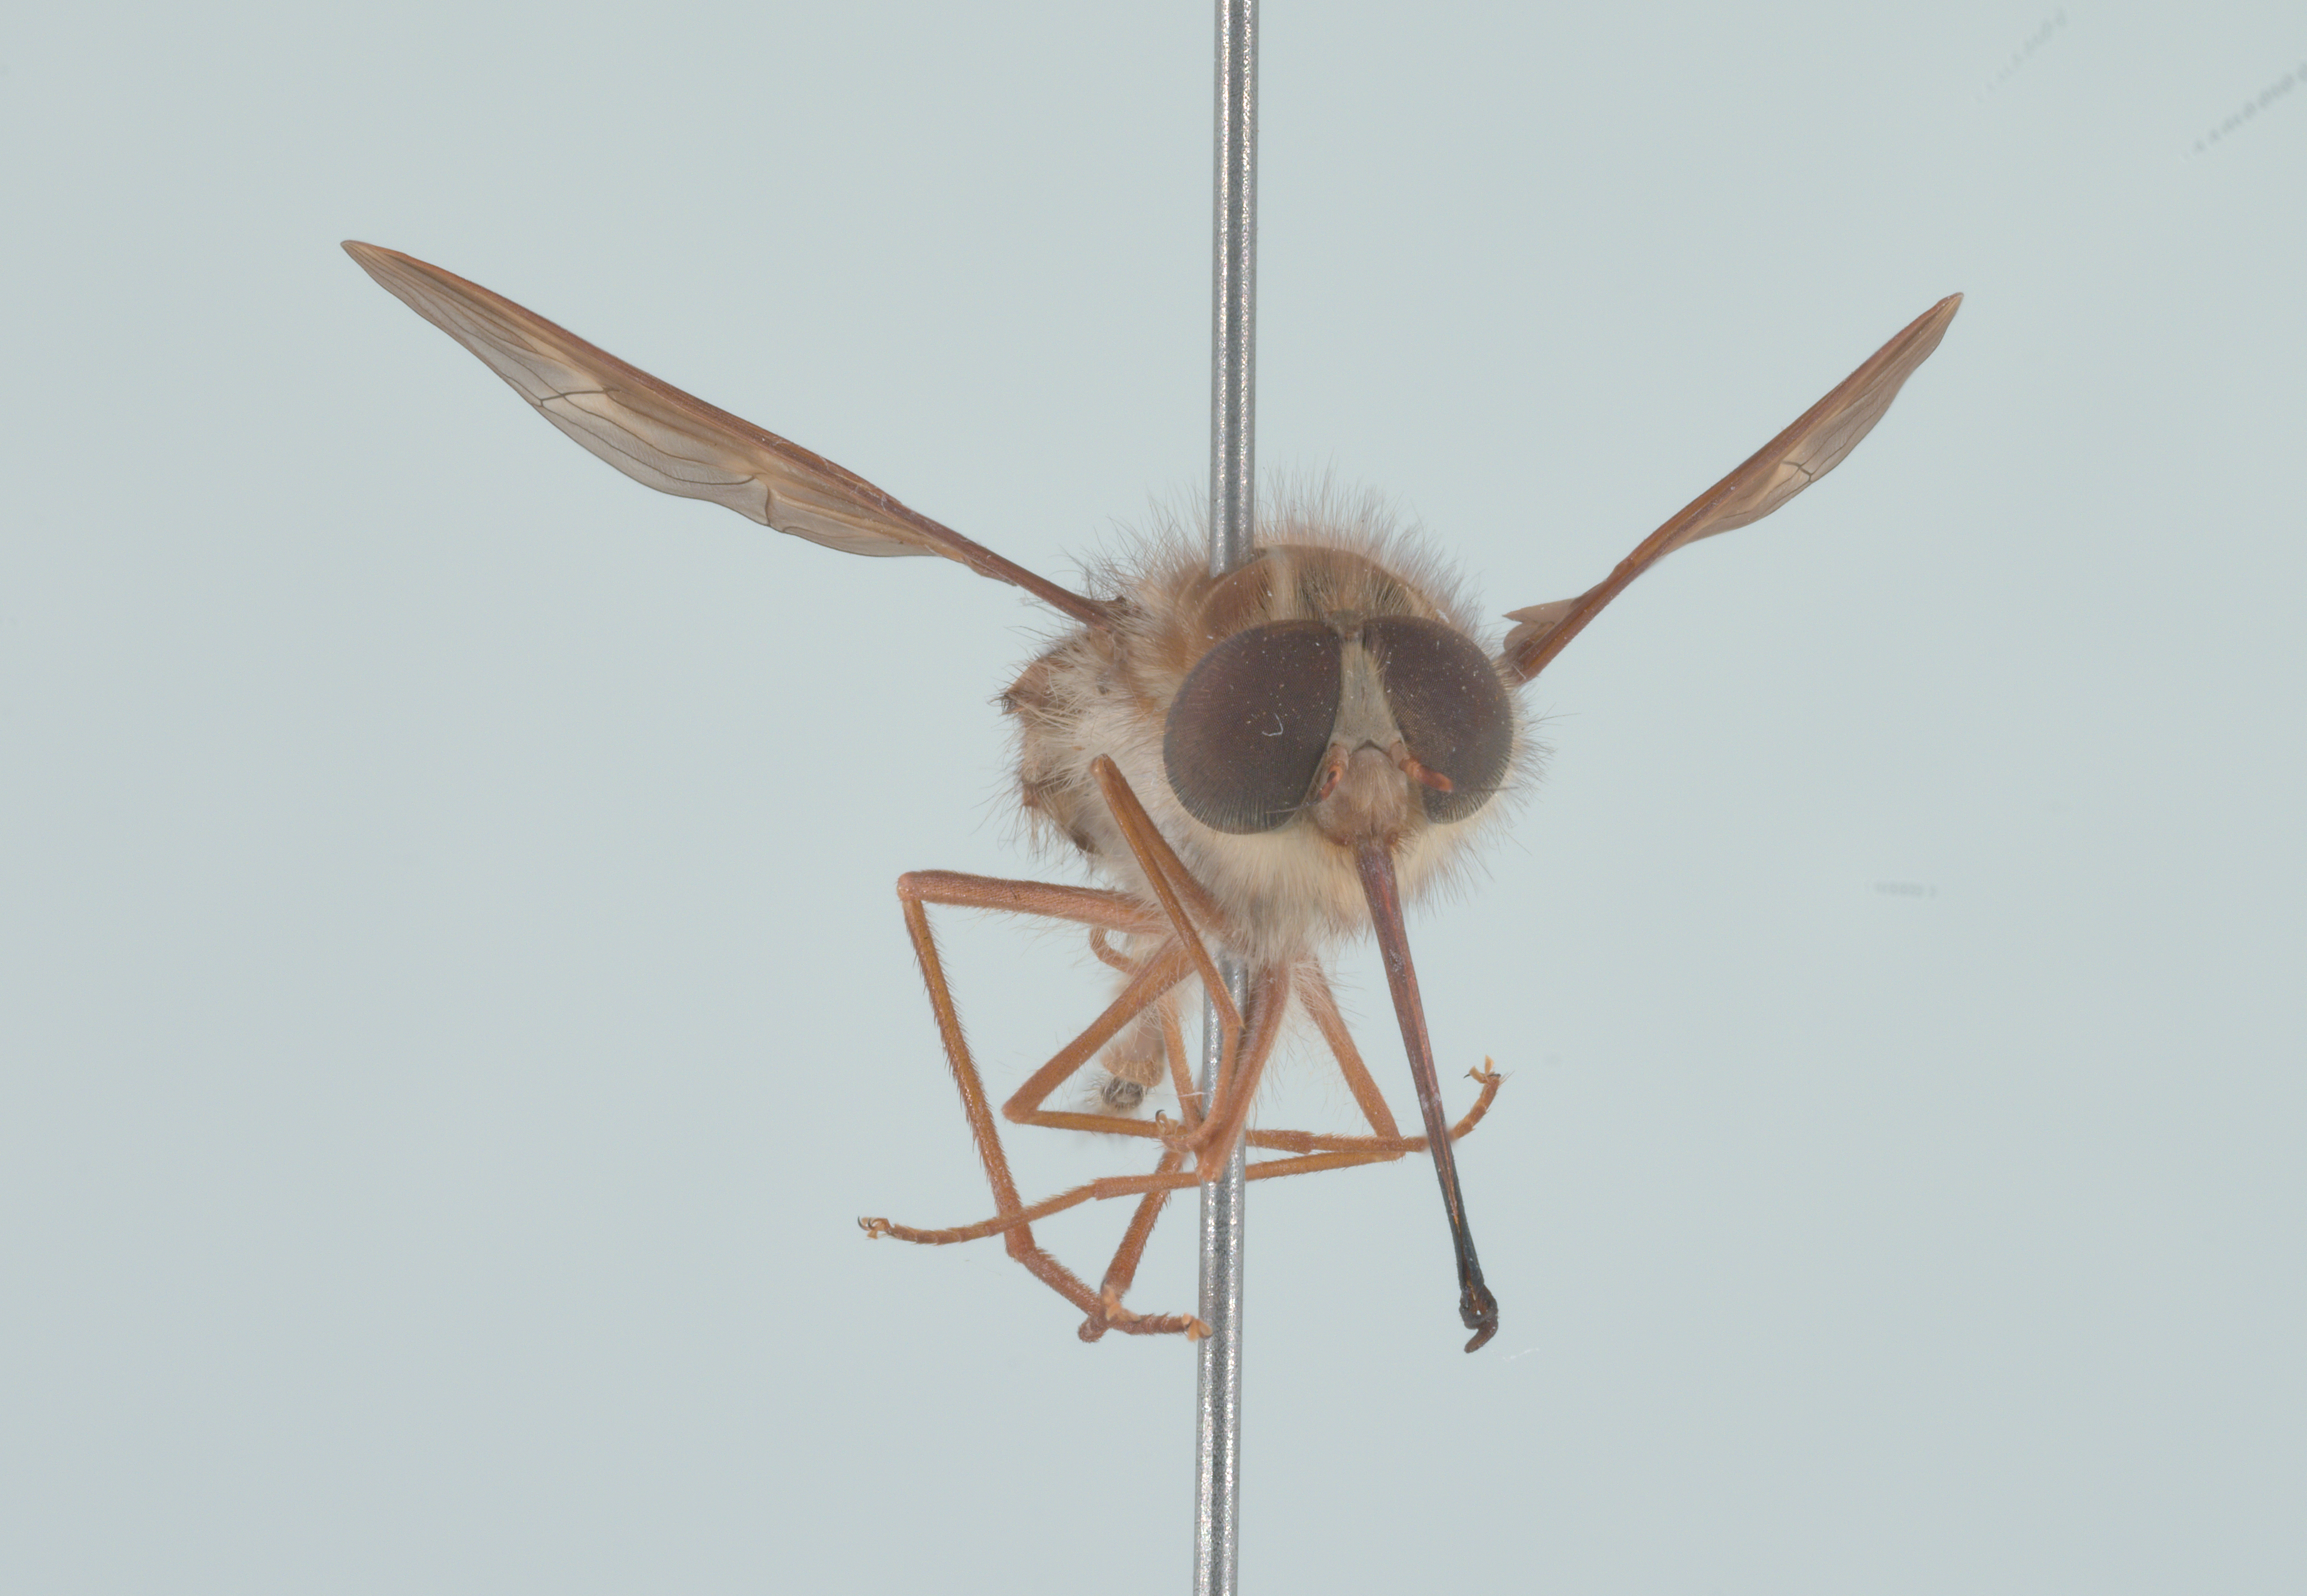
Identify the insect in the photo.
Hirmoneura nubipennis (also Trichophthalma nubipennis)
